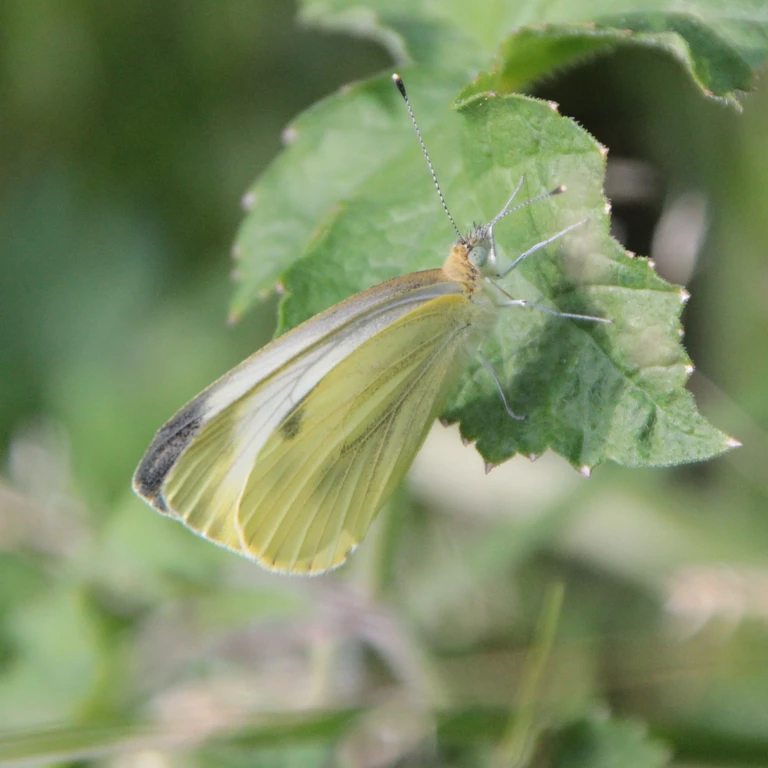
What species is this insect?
Pieris napi
